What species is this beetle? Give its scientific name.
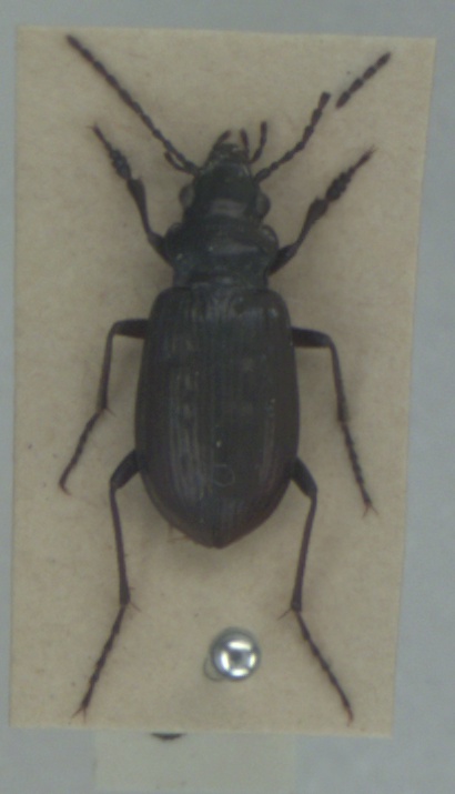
Pelophila borealis
